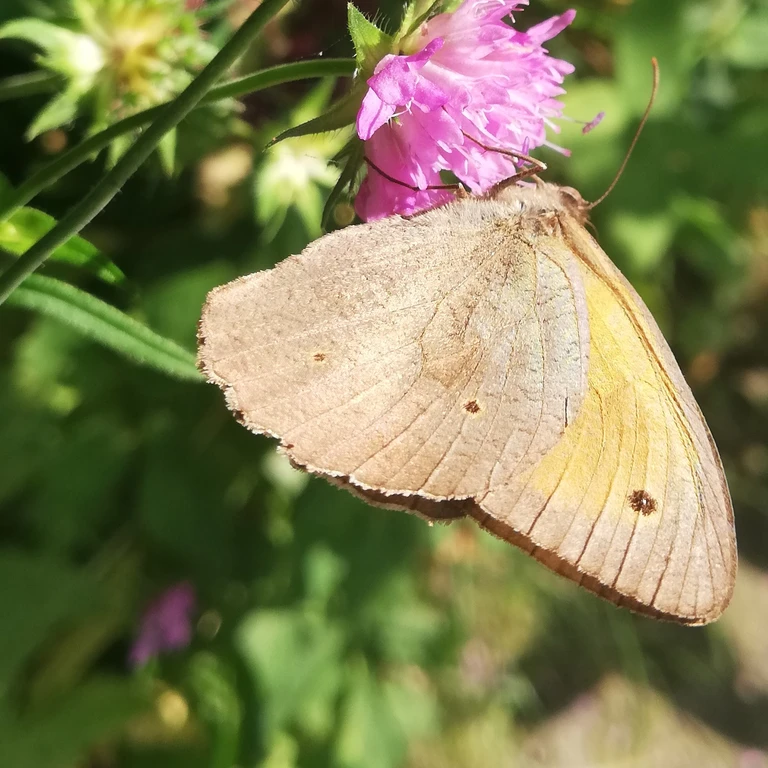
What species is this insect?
Maniola jurtina
